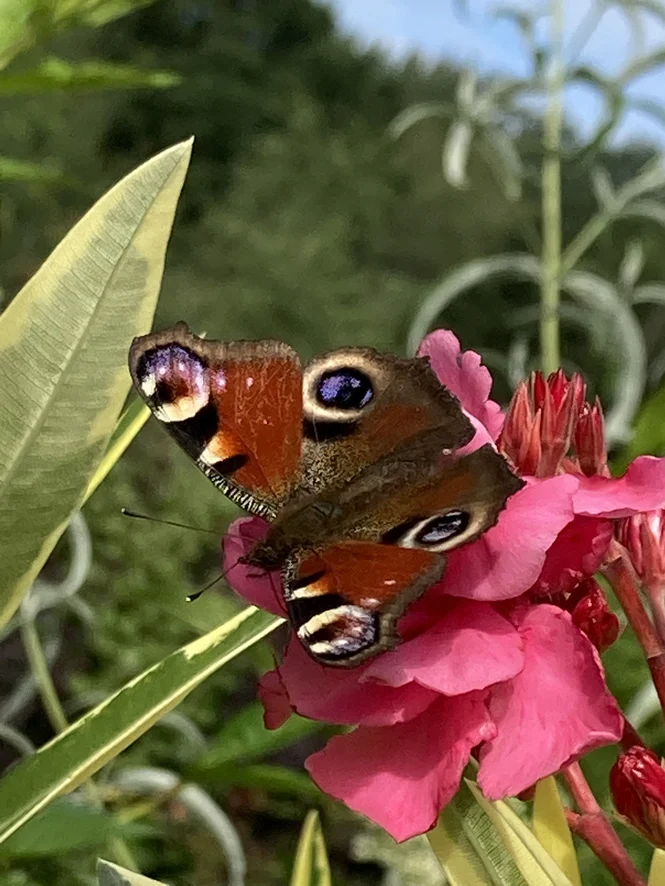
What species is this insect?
Aglais io
